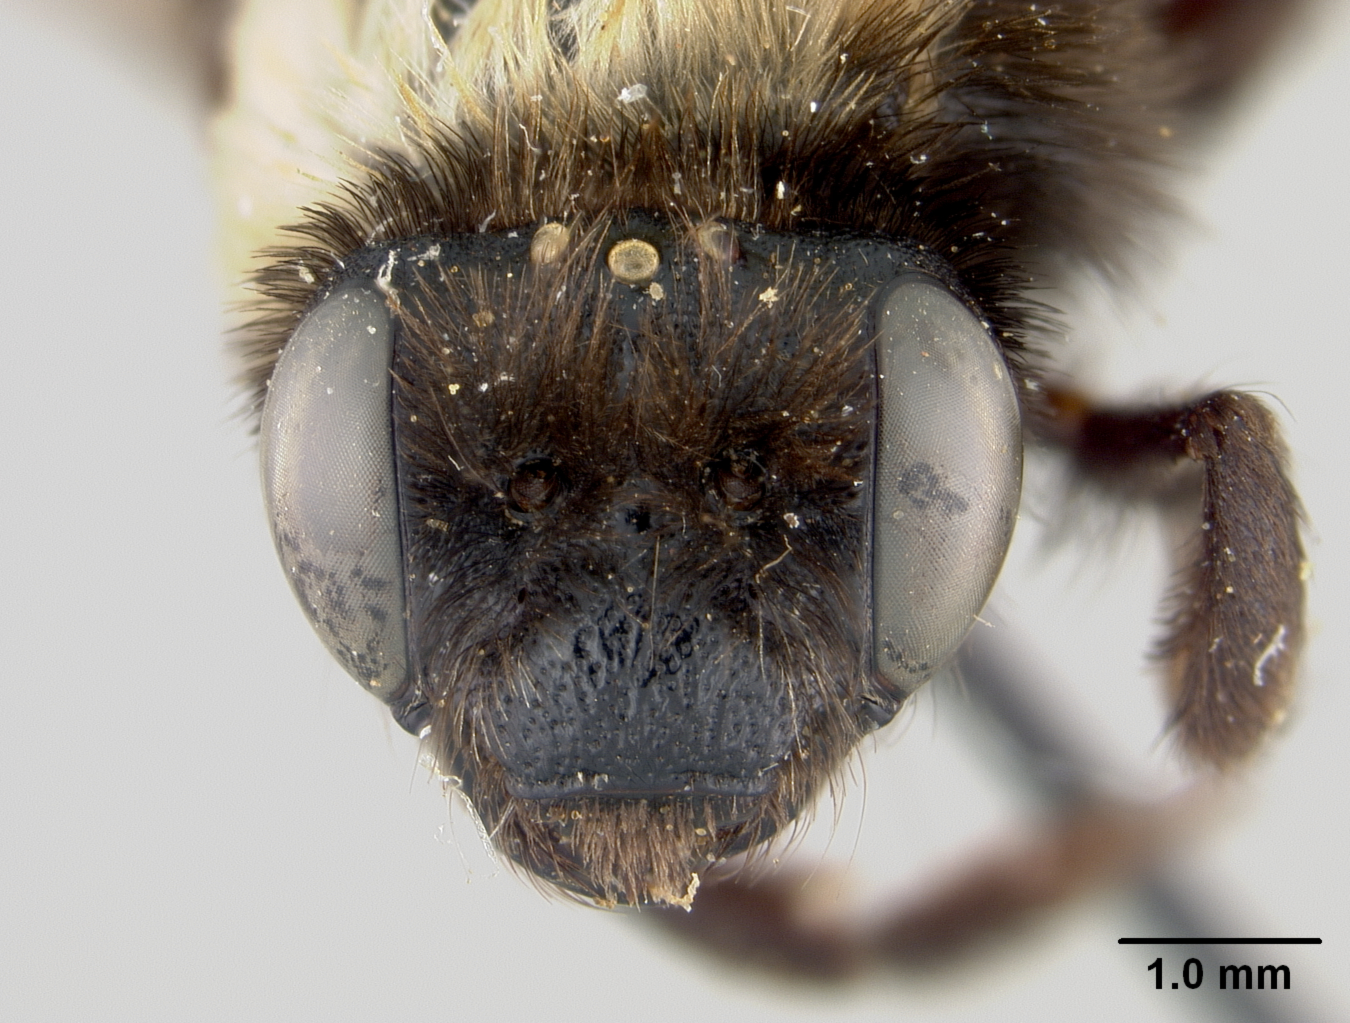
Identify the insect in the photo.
Alloscirtetica boharti
